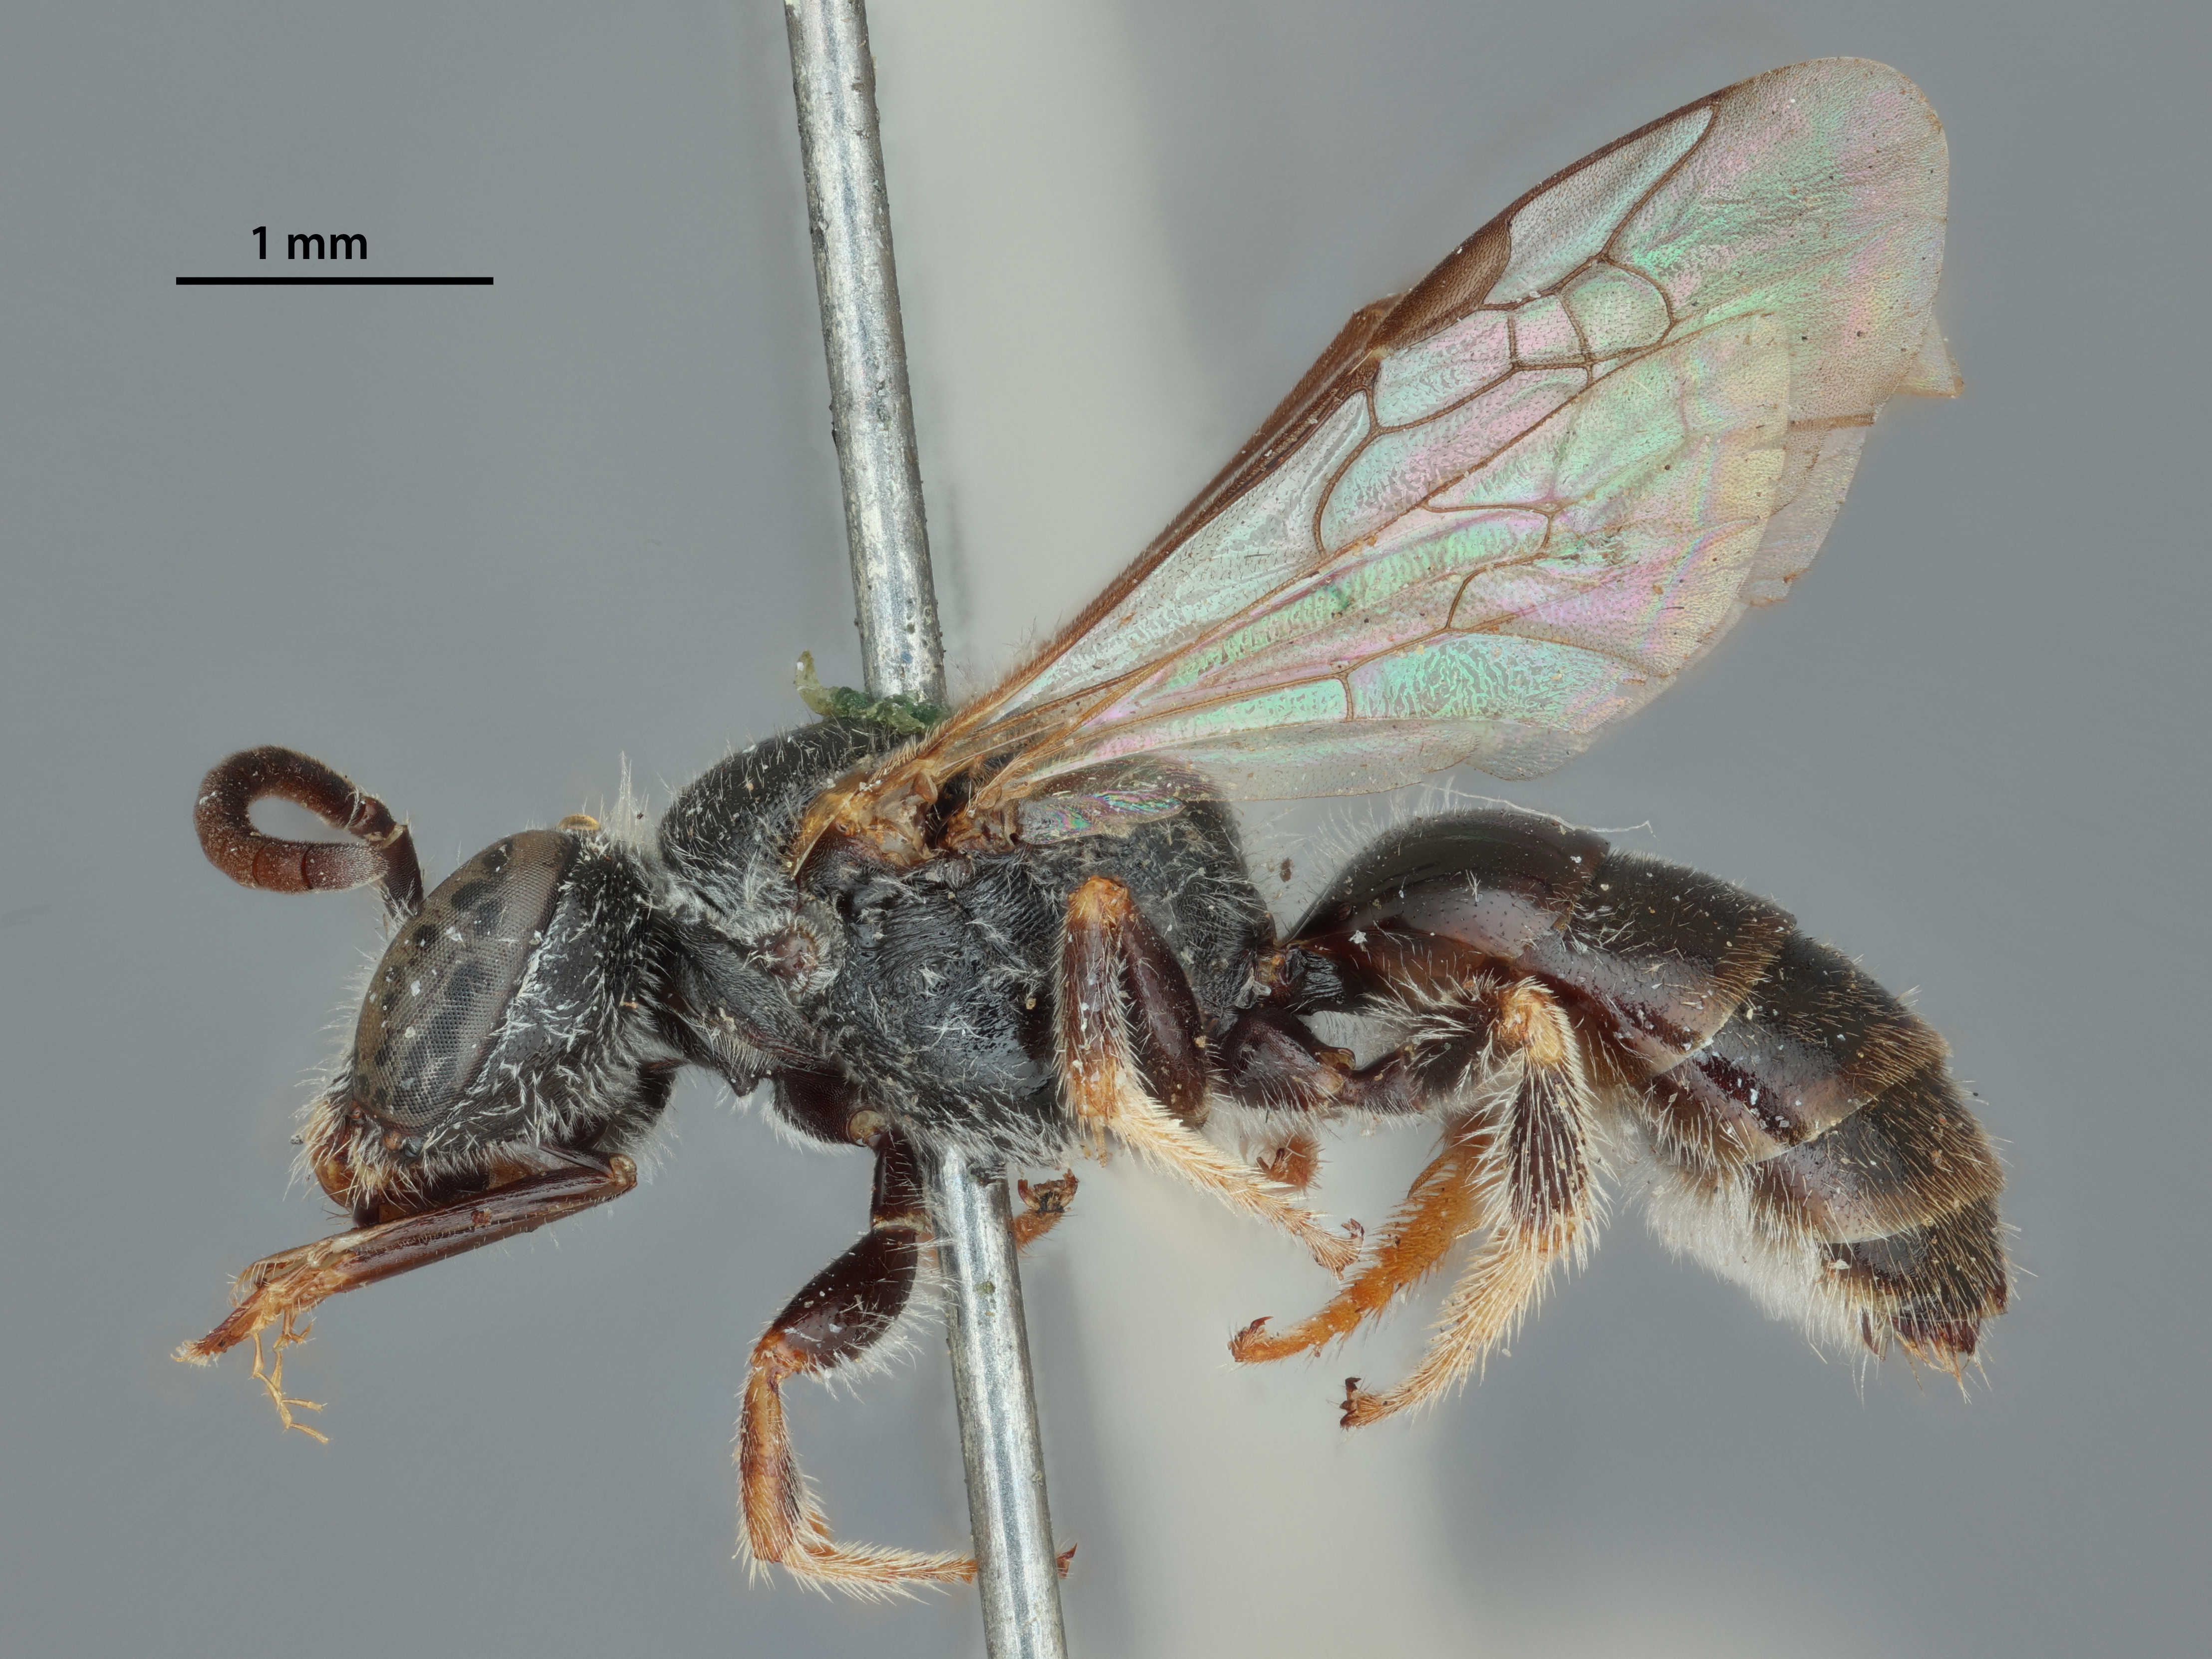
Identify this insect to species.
Halictus repertulus
